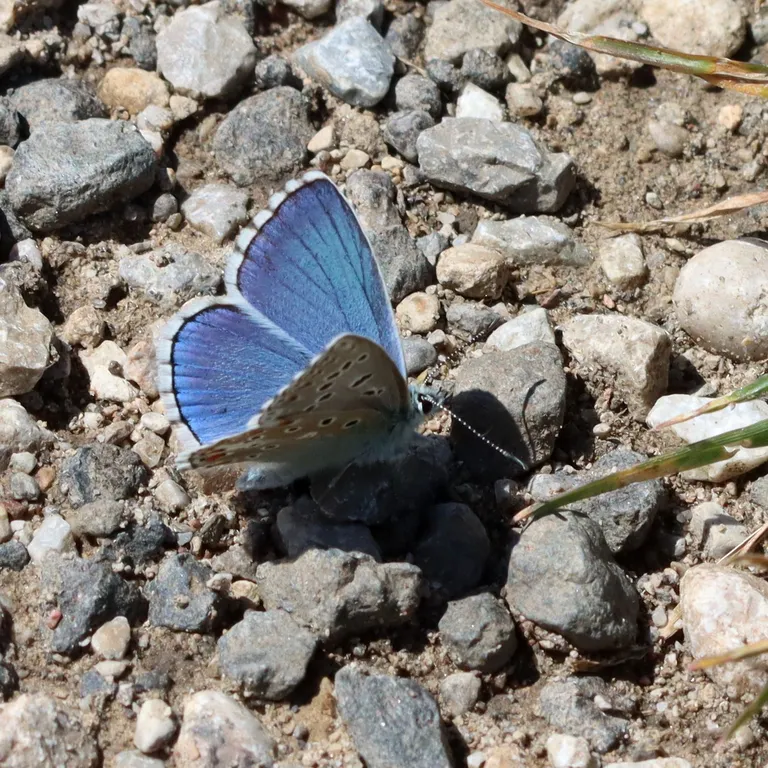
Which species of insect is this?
Lysandra bellargus
